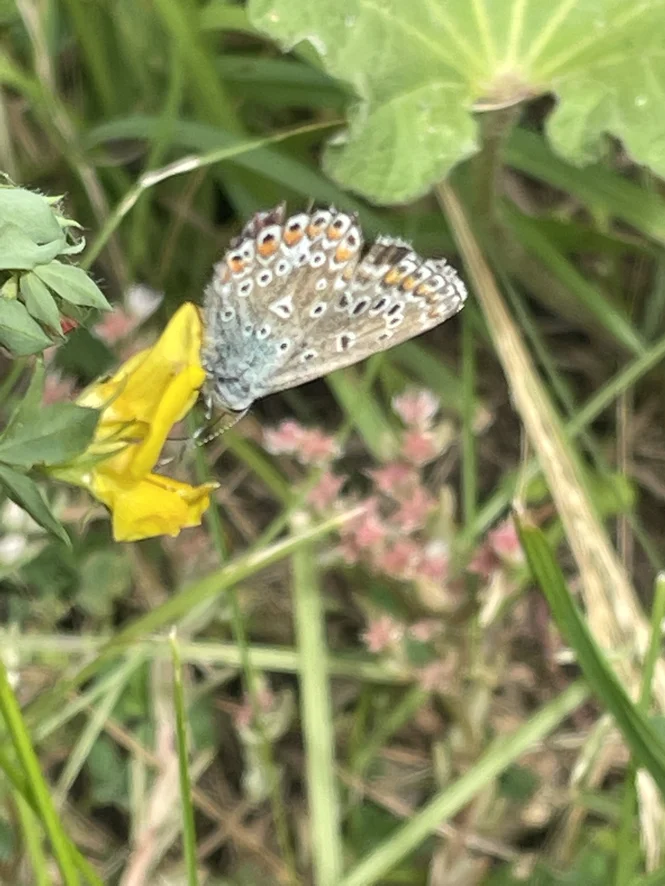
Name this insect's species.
Polyommatus icarus
